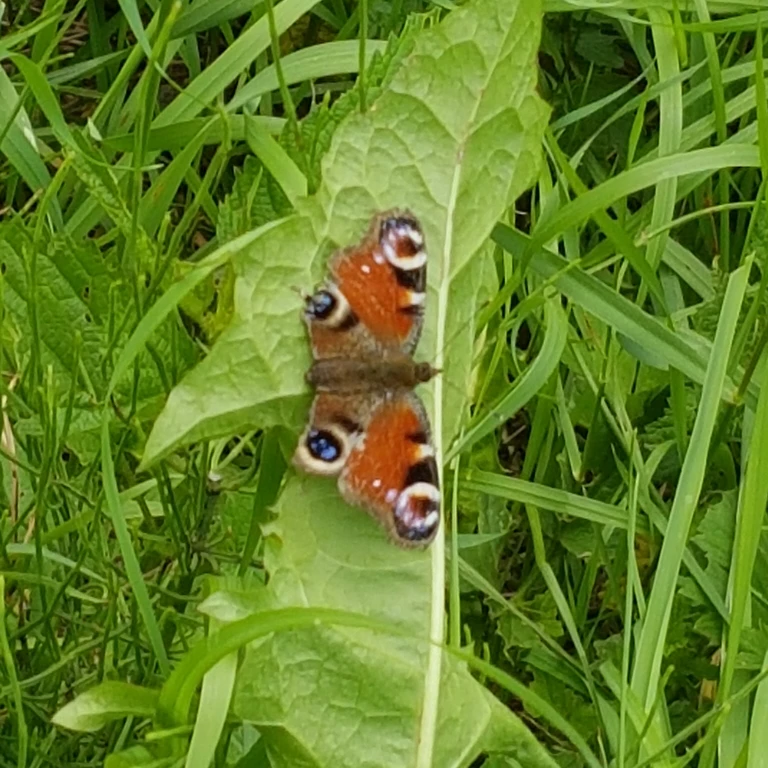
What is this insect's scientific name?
Aglais io
